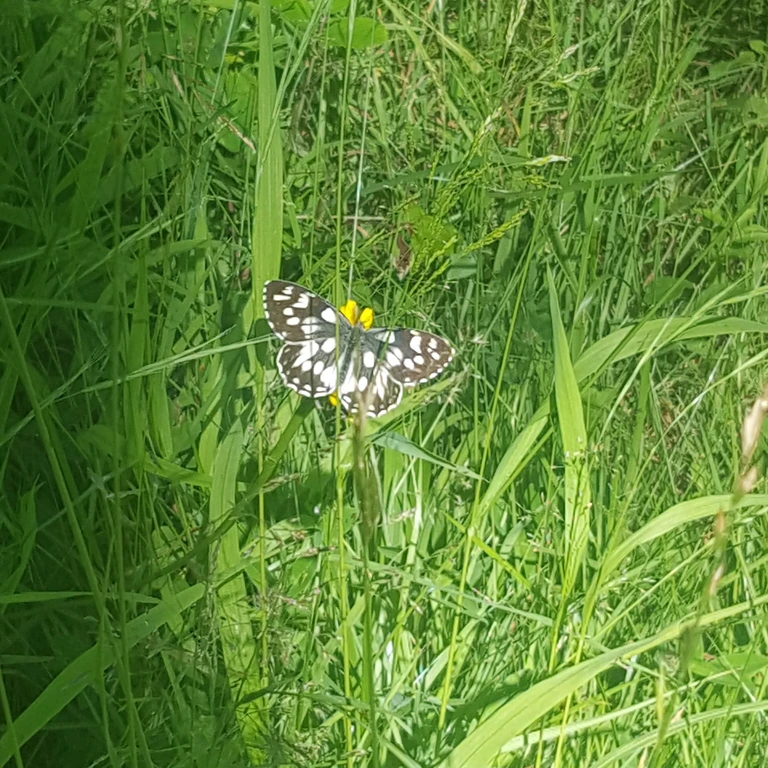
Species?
Melanargia galathea
